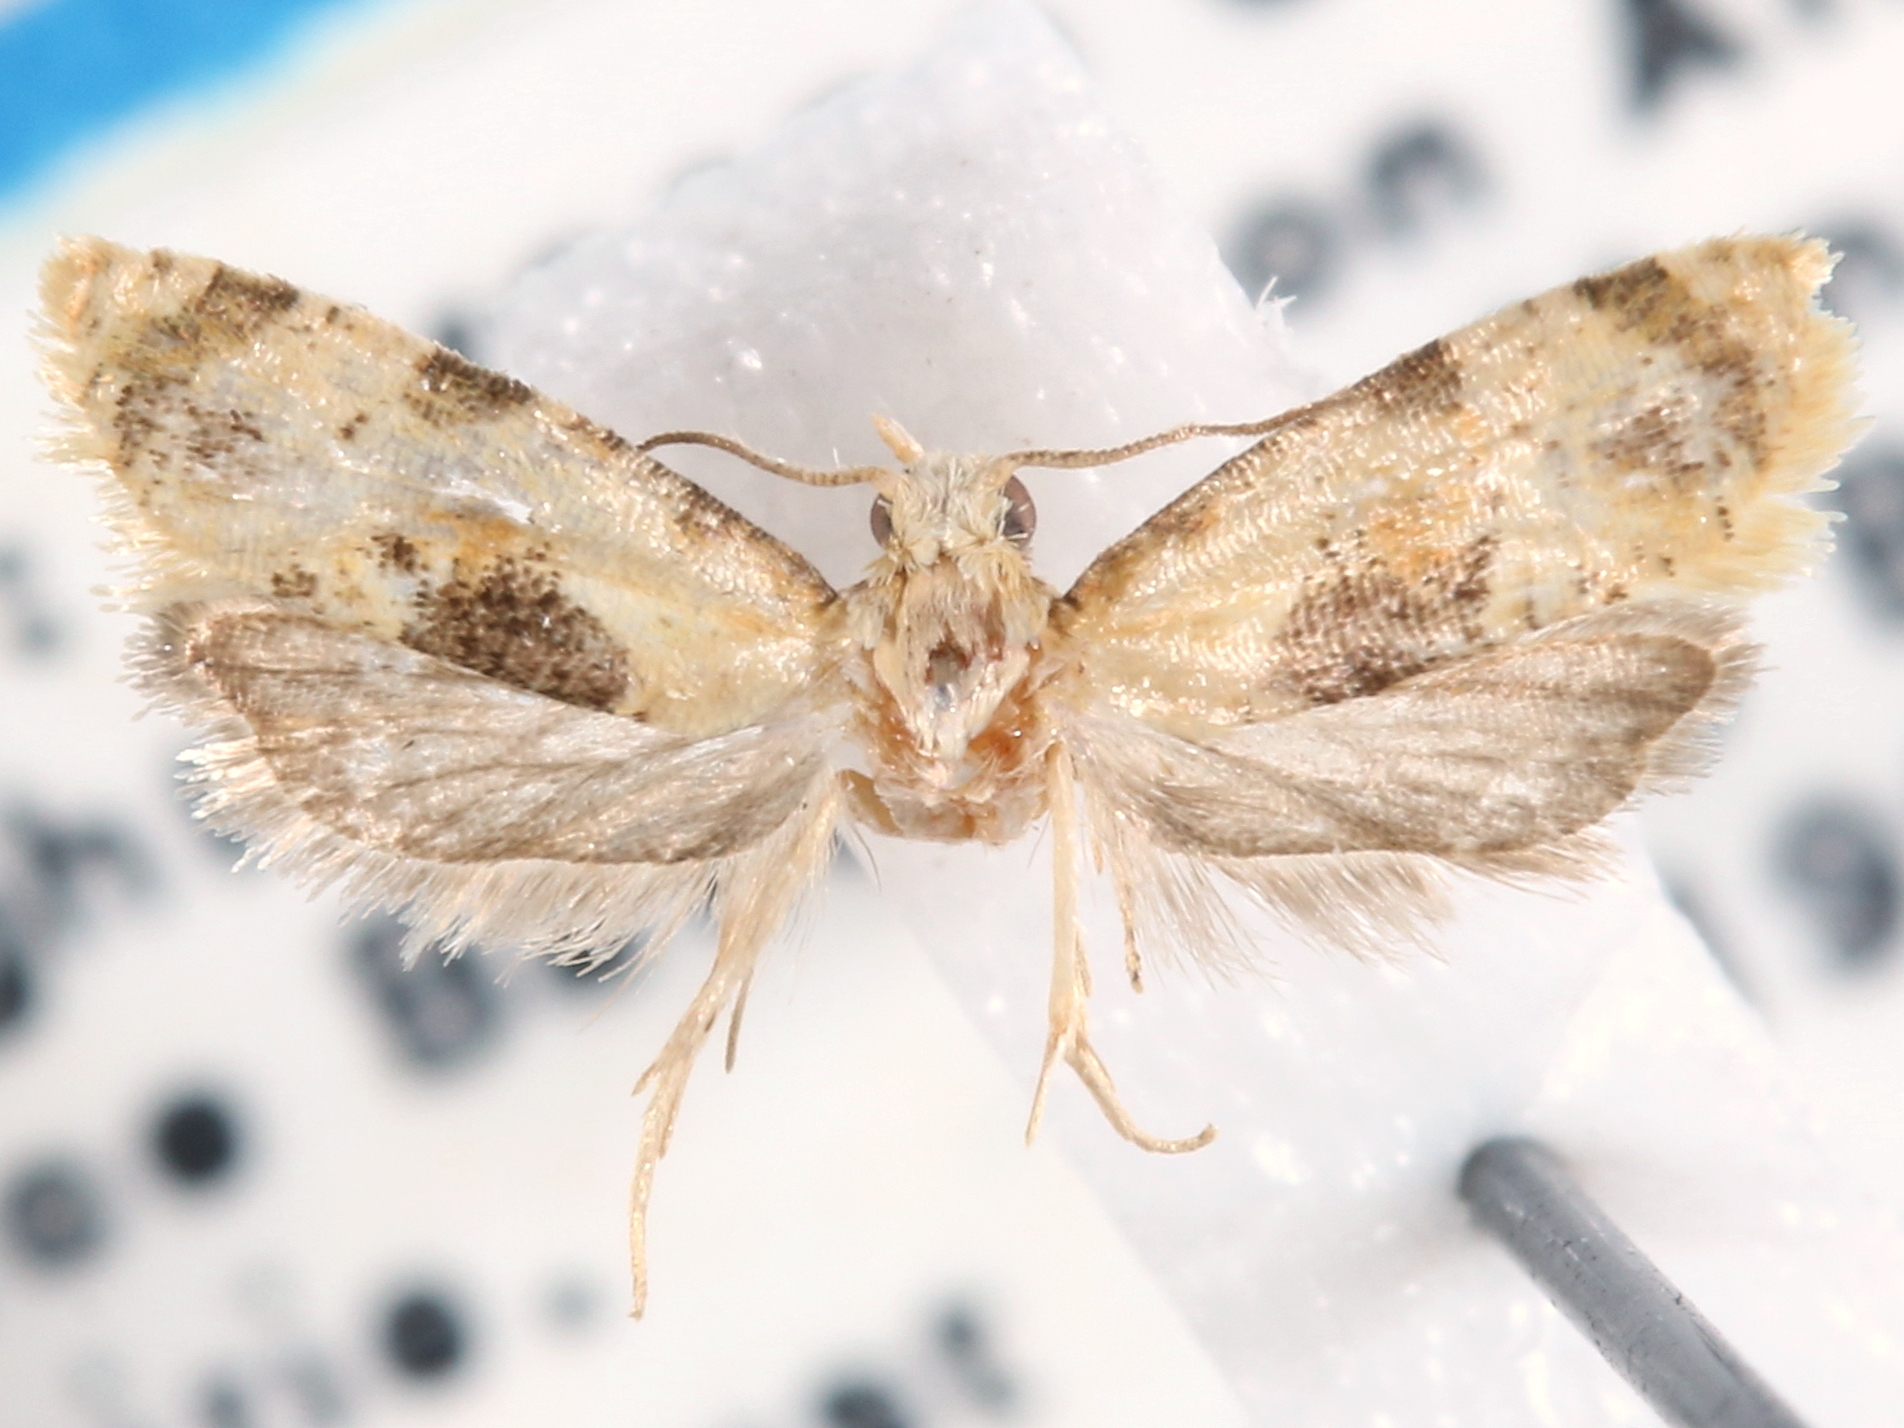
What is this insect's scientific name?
Spinipogon resthavenensis
